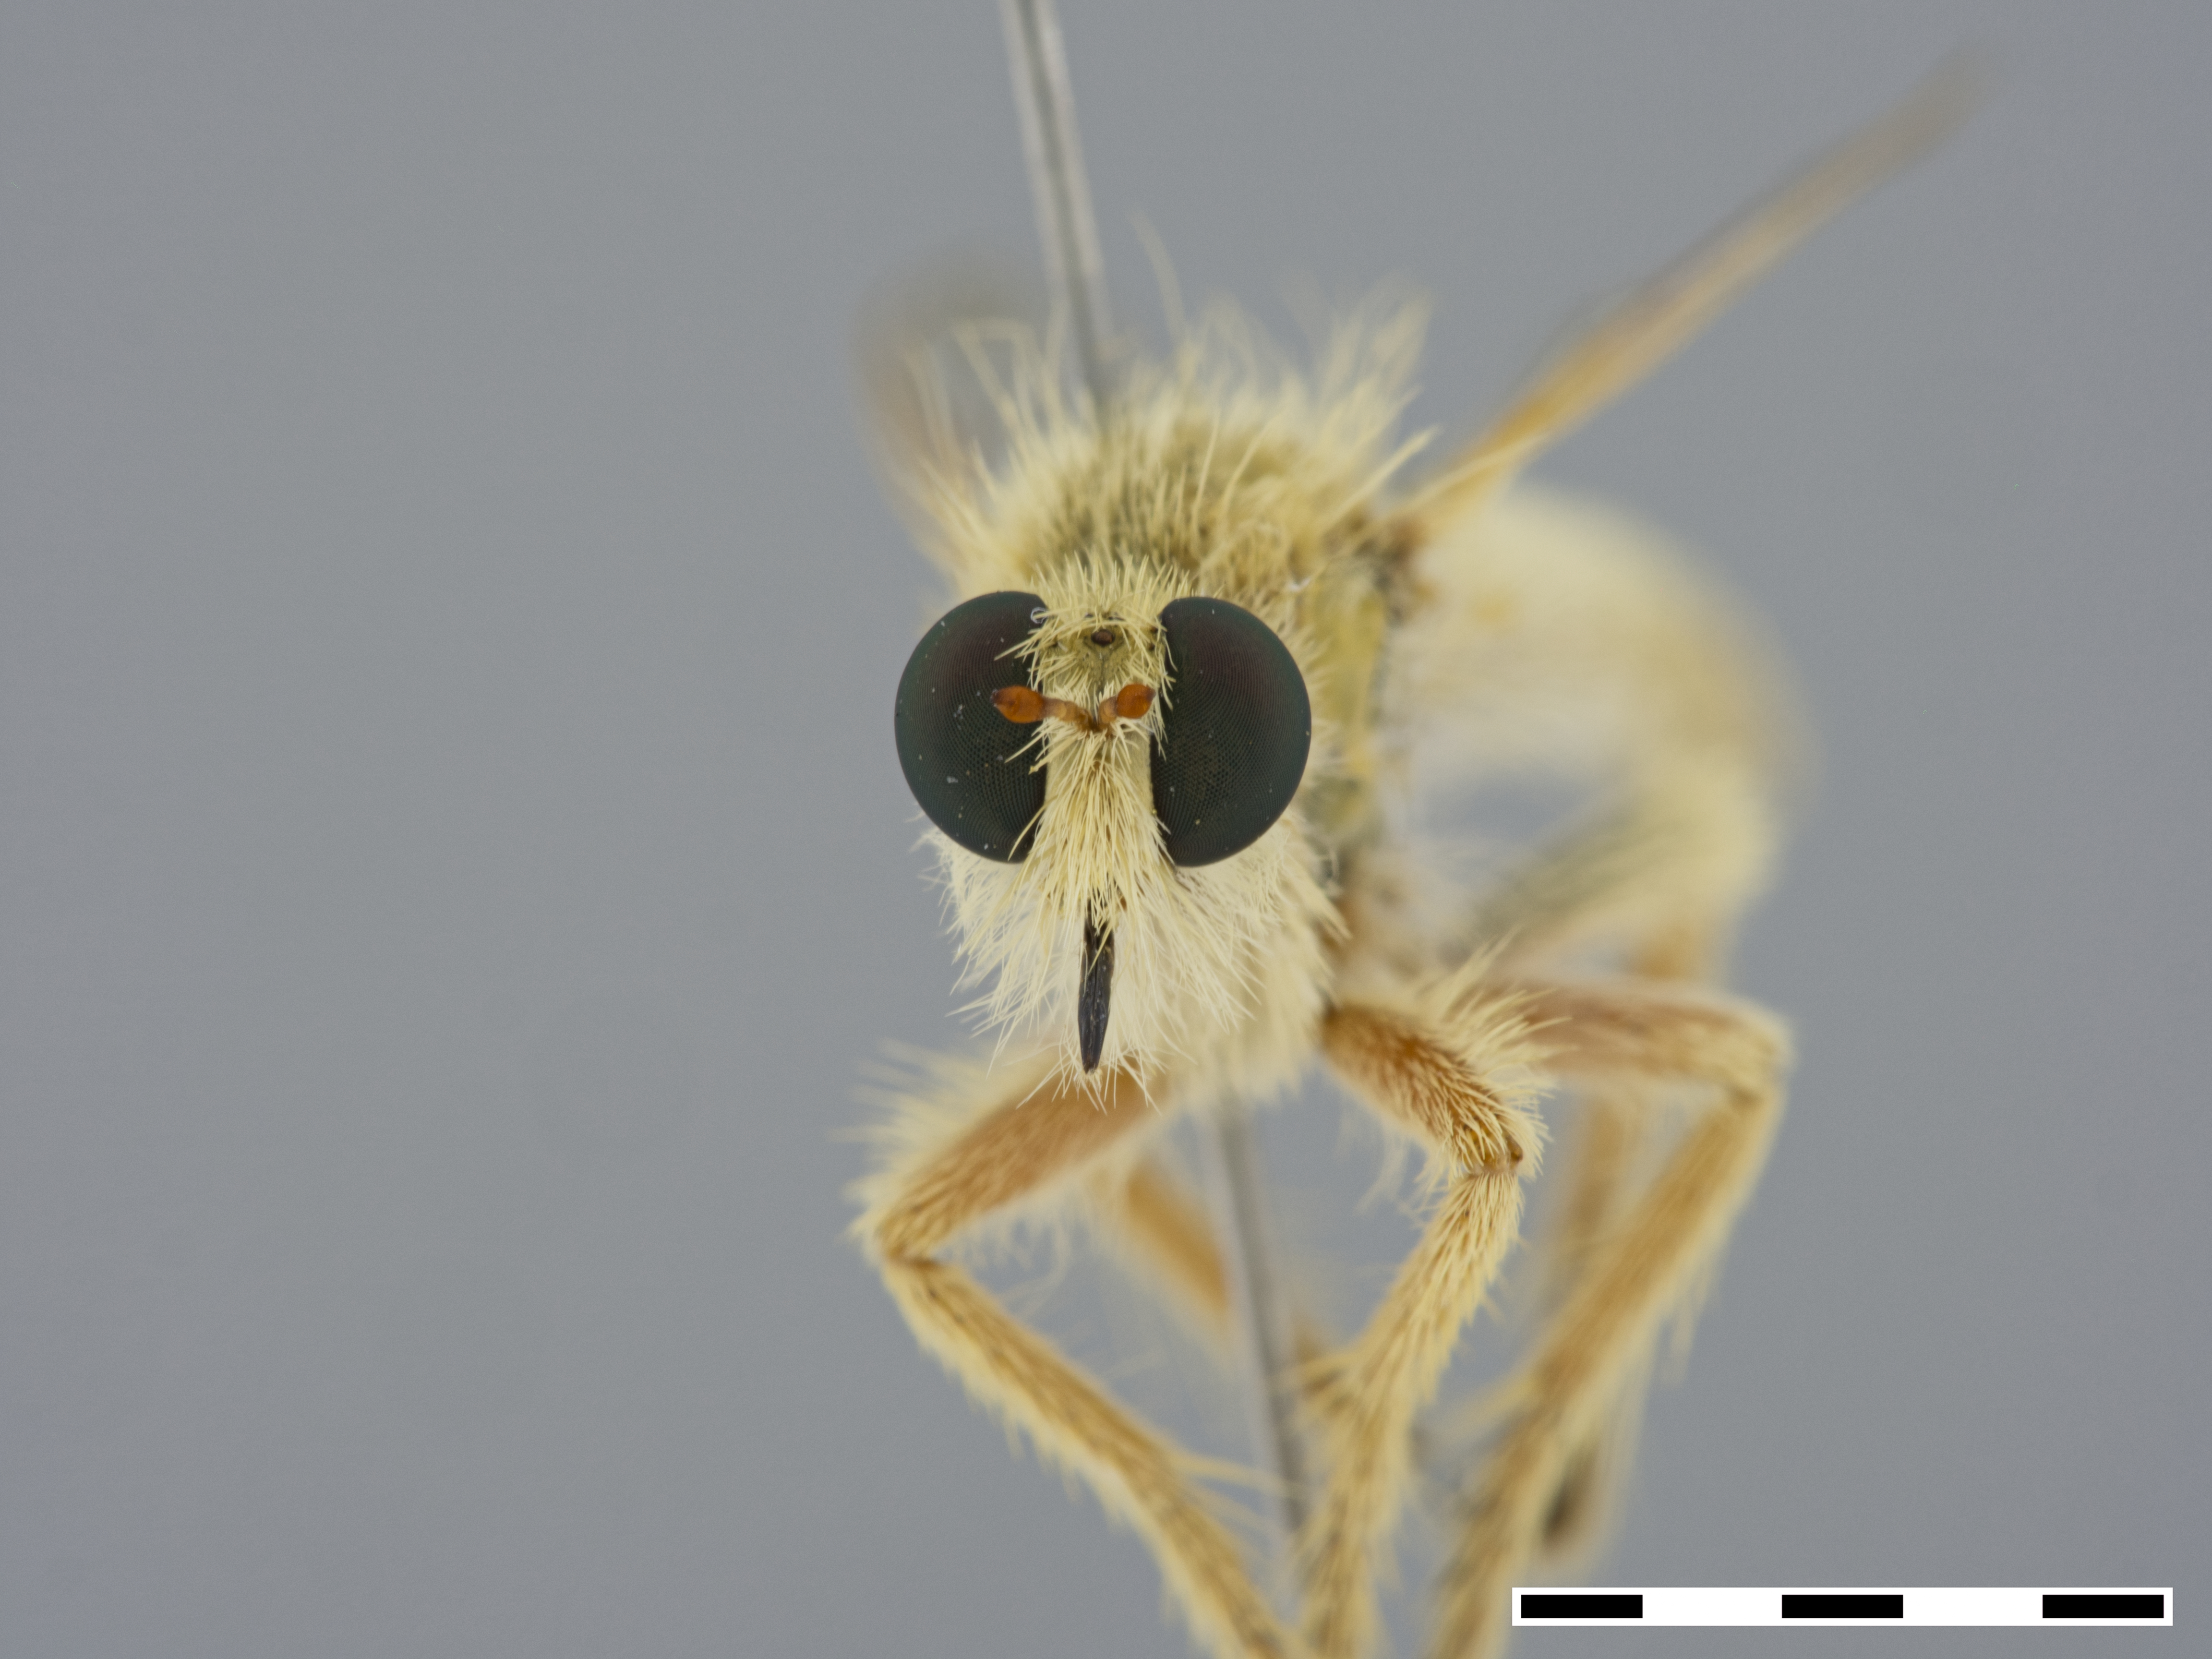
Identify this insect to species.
Daspletis setithoracicus
